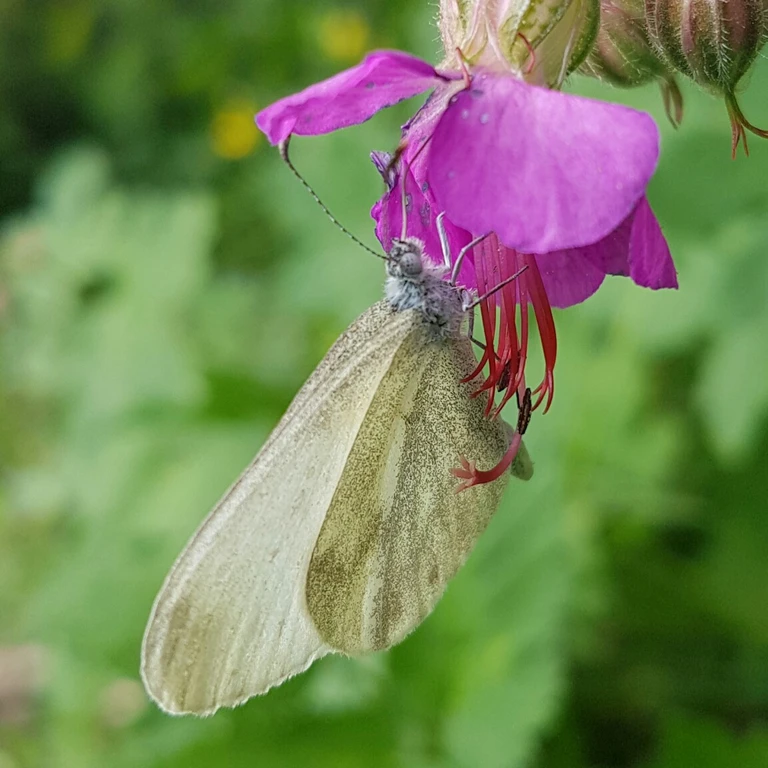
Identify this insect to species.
Leptidea sinapis/juvernica
